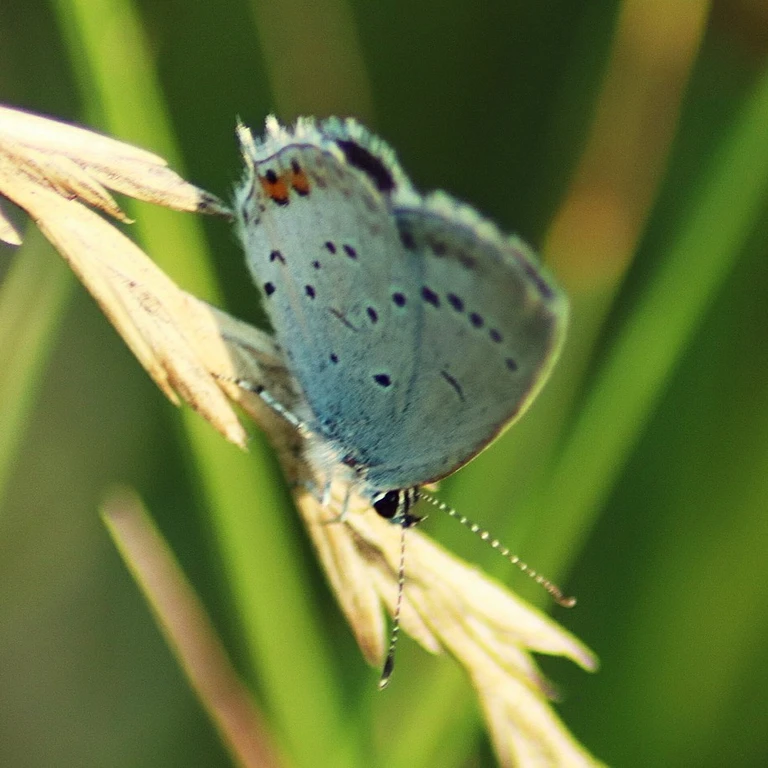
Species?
Cupido argiades (also Elkalyce argiades)
